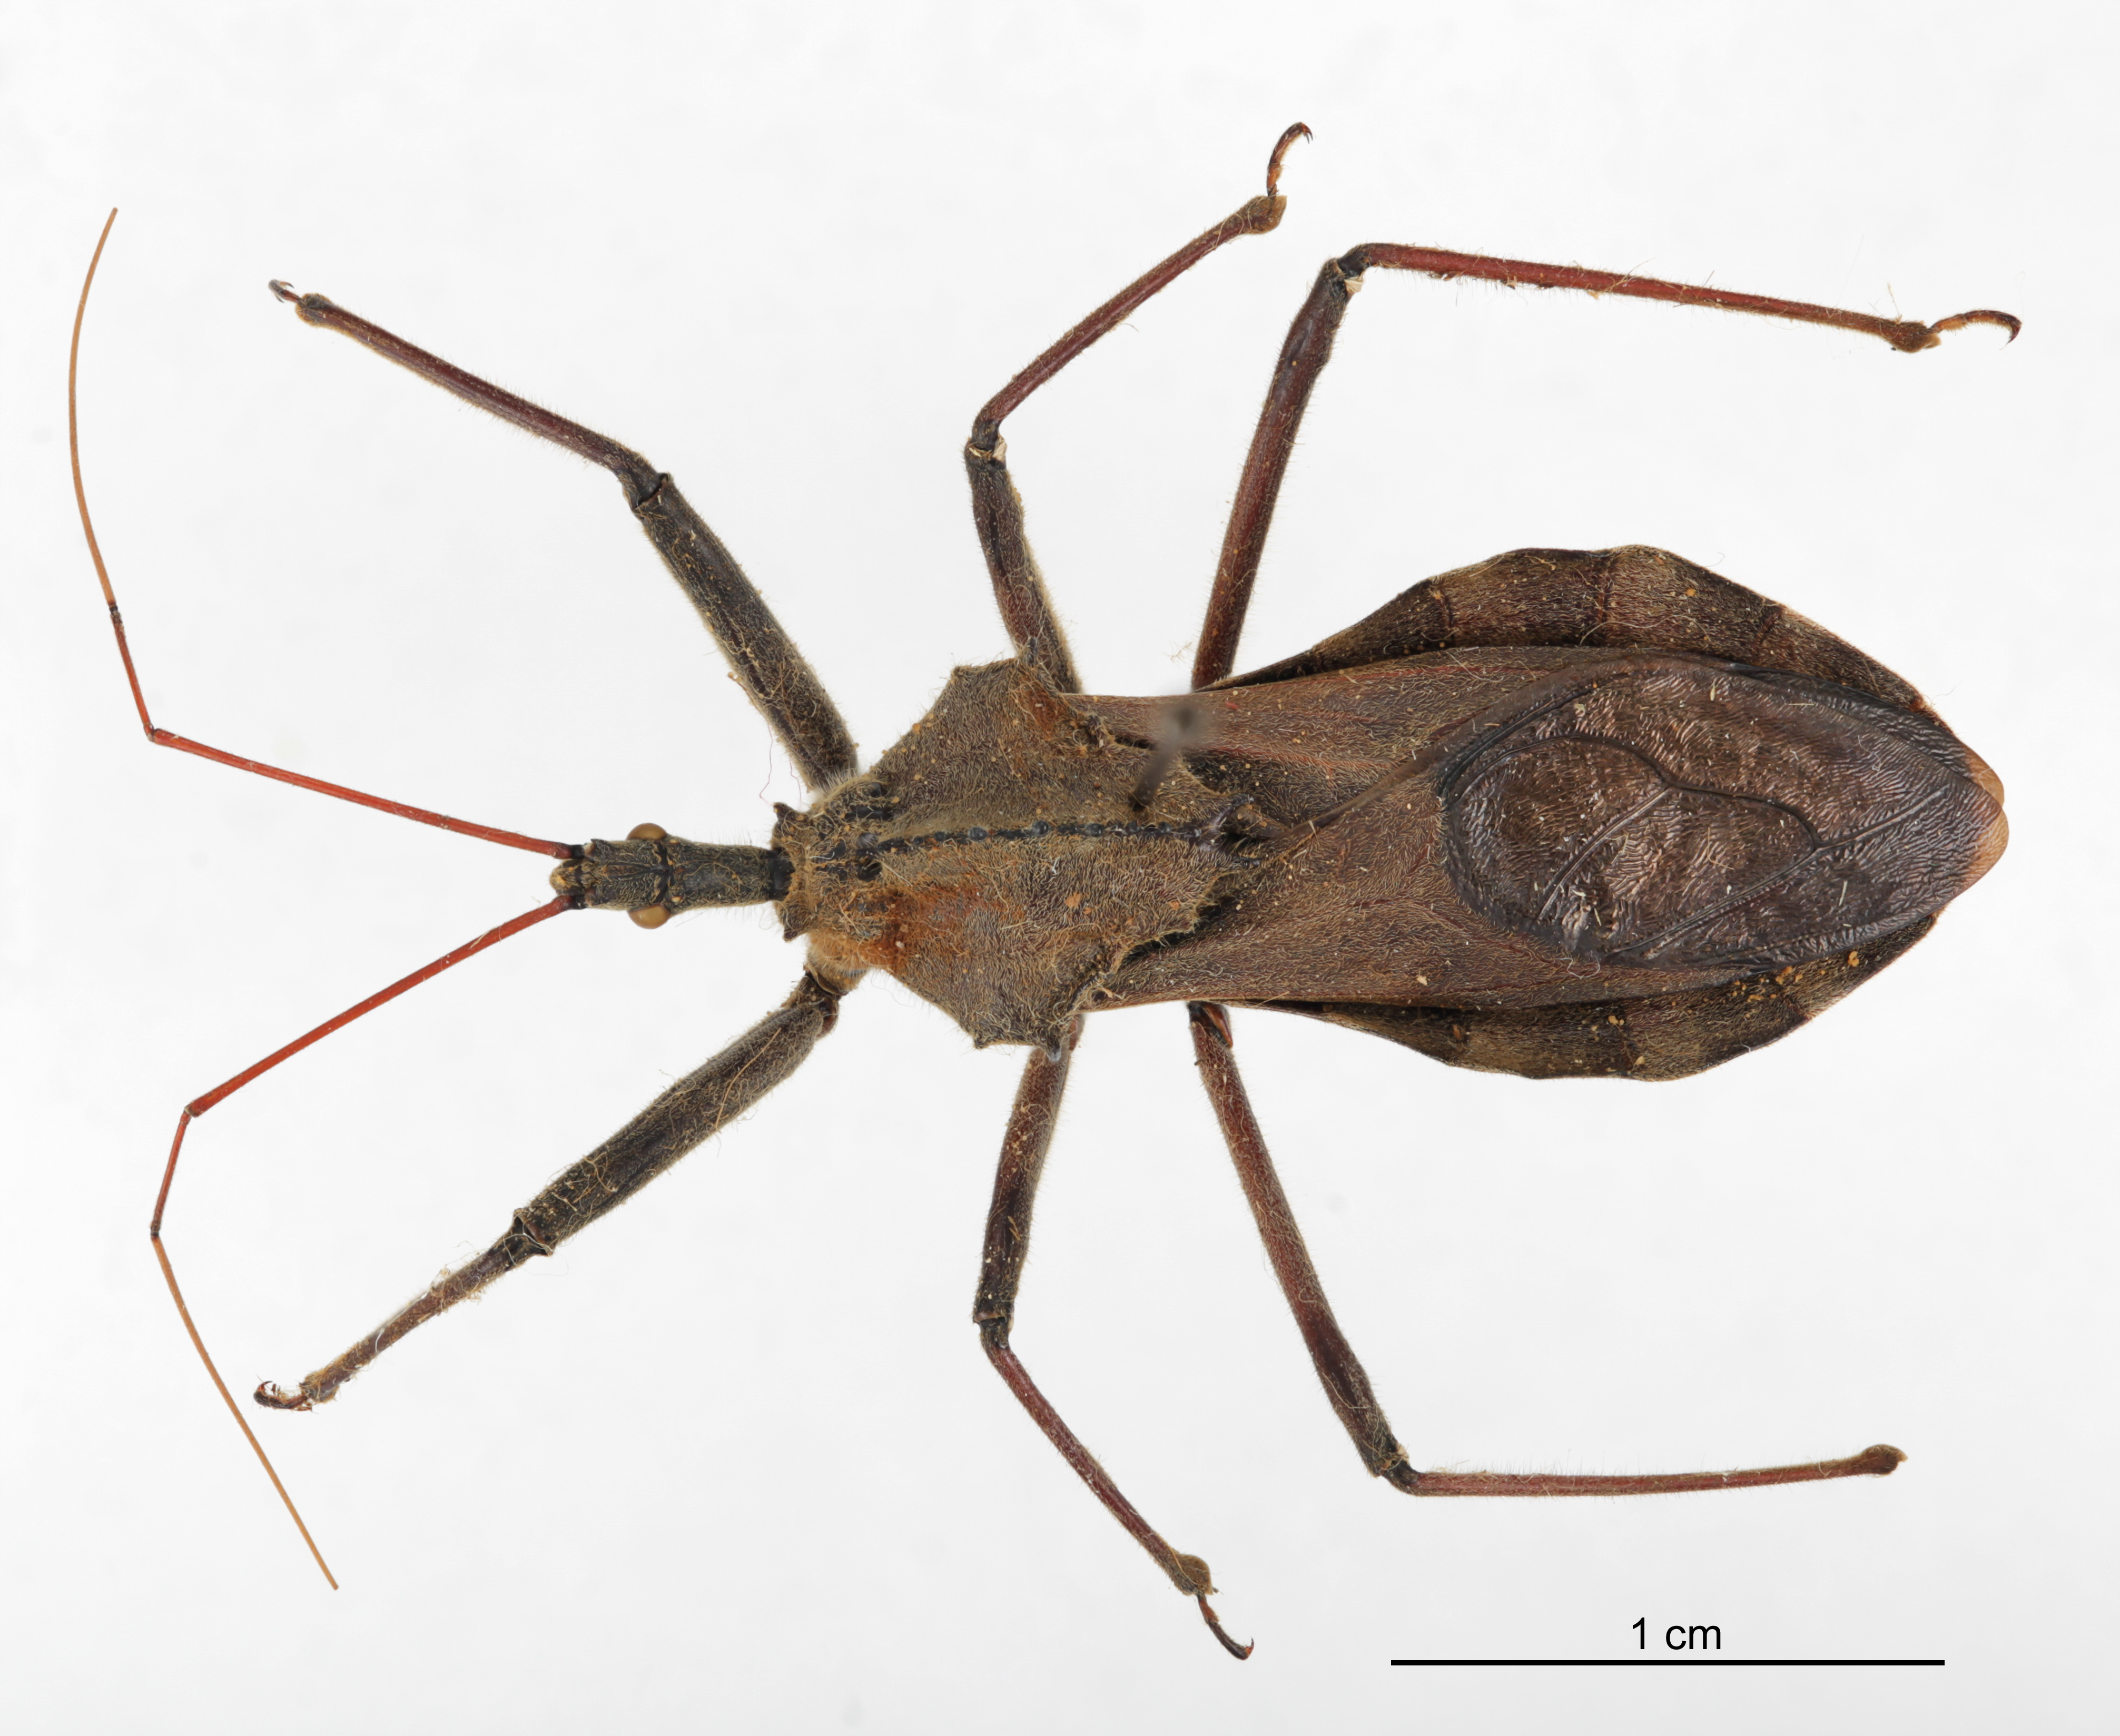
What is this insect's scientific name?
Arilus cristatus
